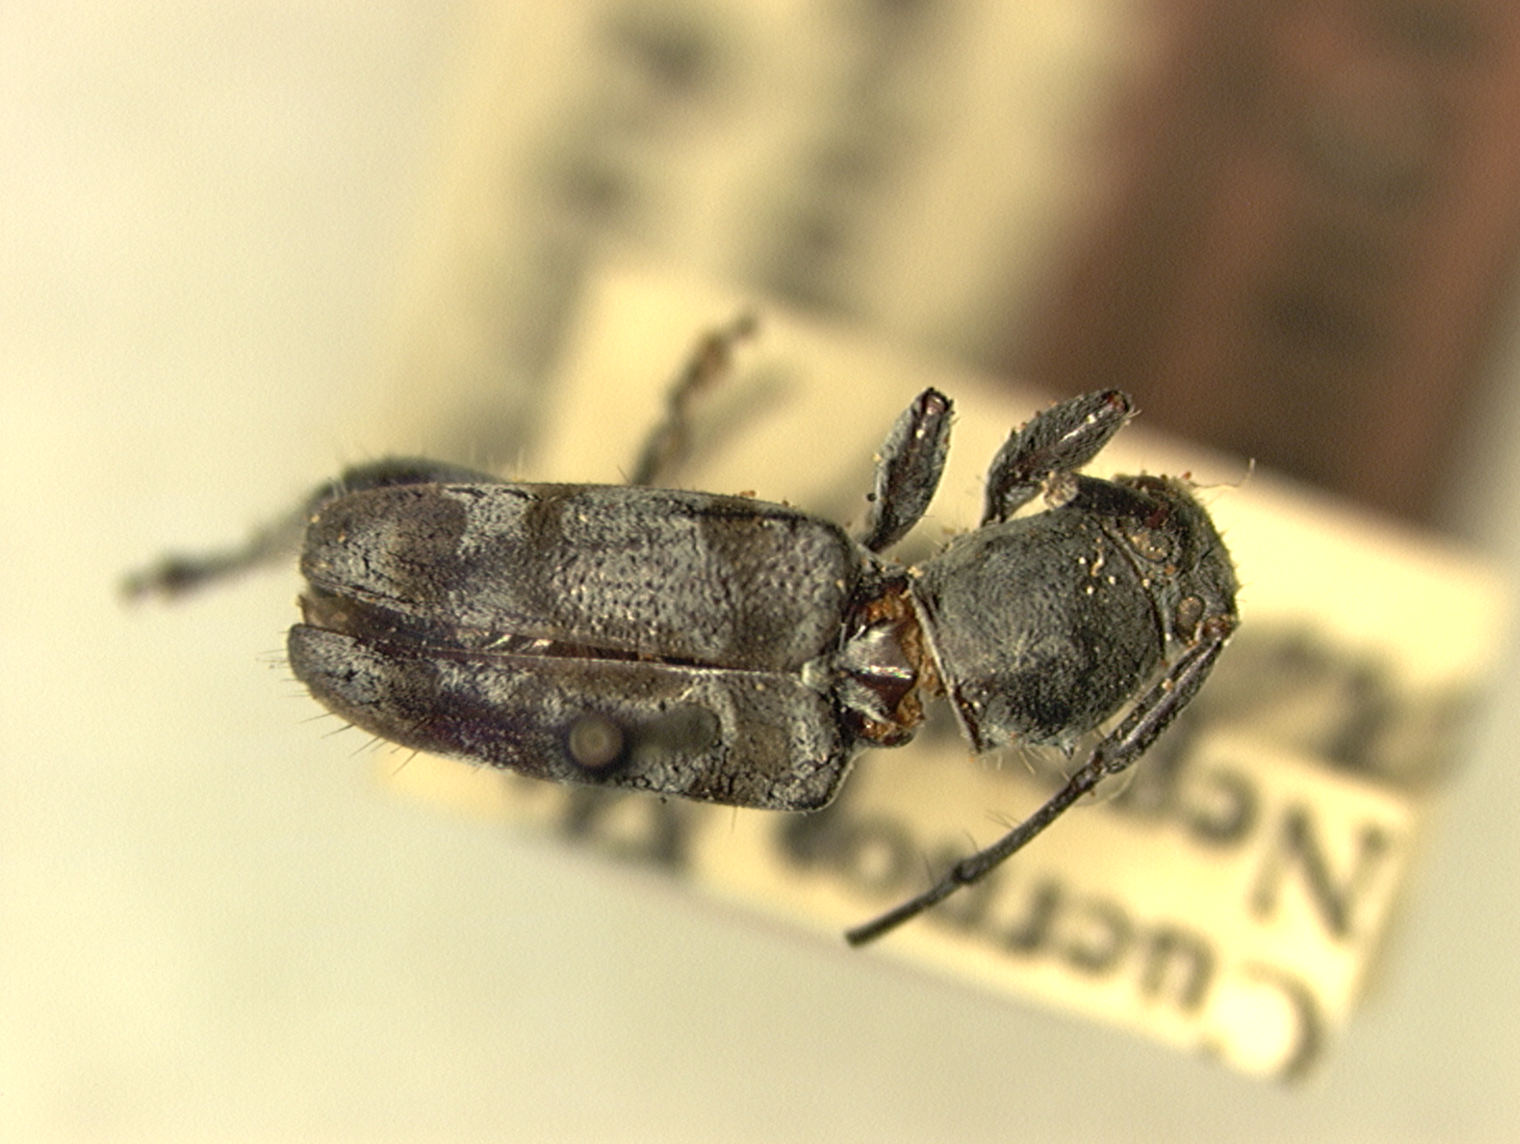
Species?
Ipochira philippinarum
